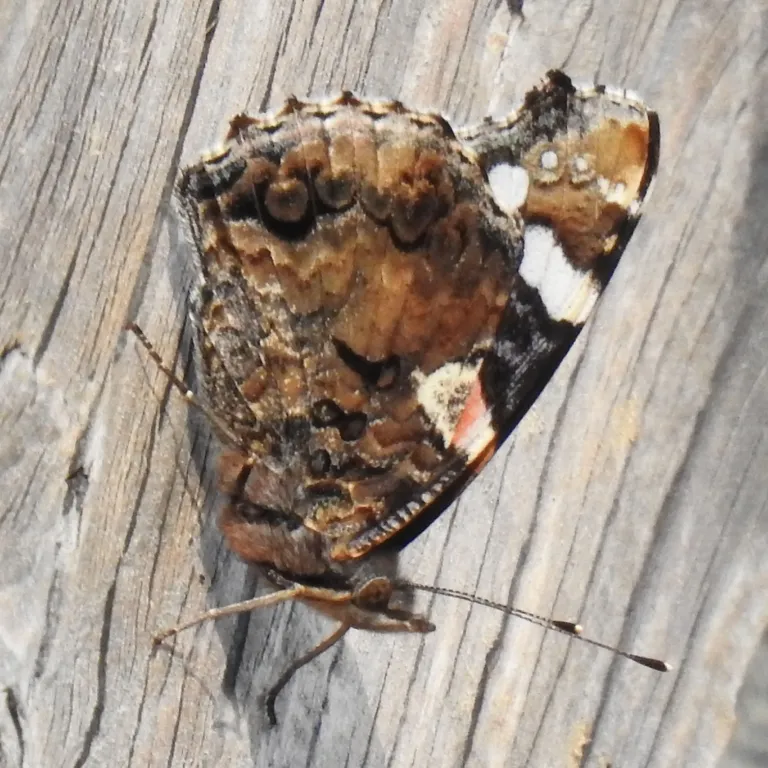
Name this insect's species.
Vanessa atalanta
